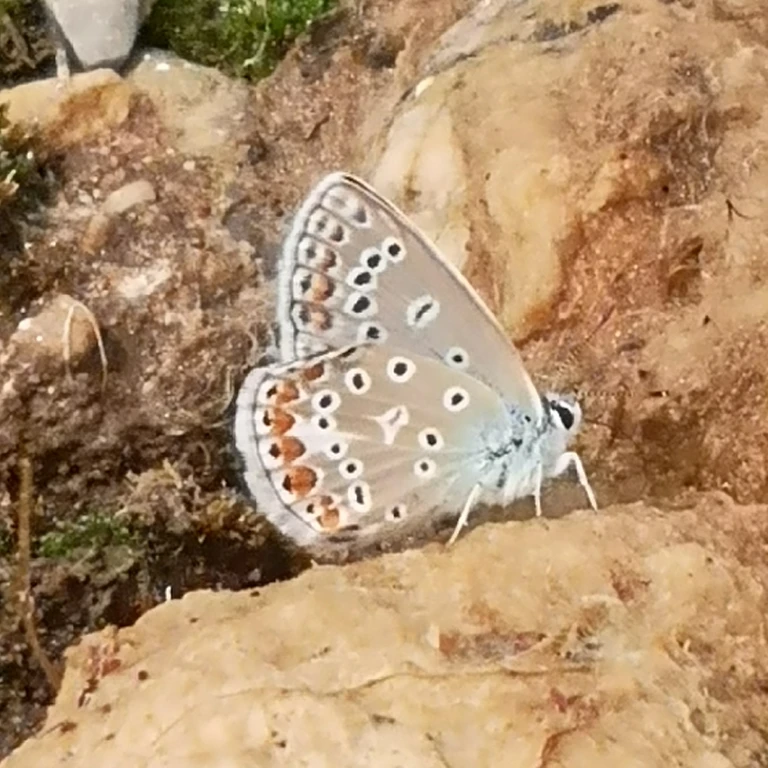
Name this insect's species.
Polyommatus icarus
